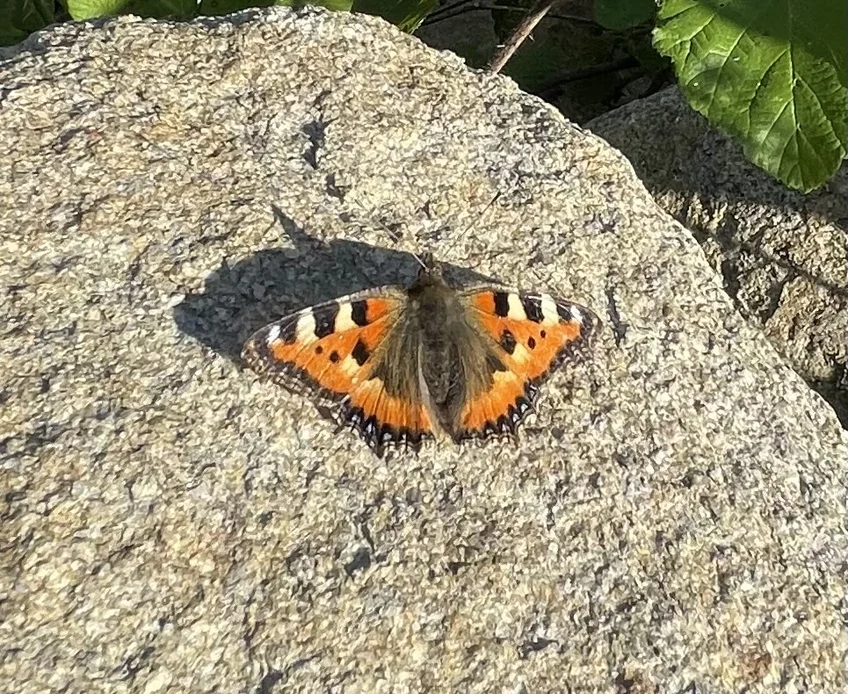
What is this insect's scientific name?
Aglais urticae
